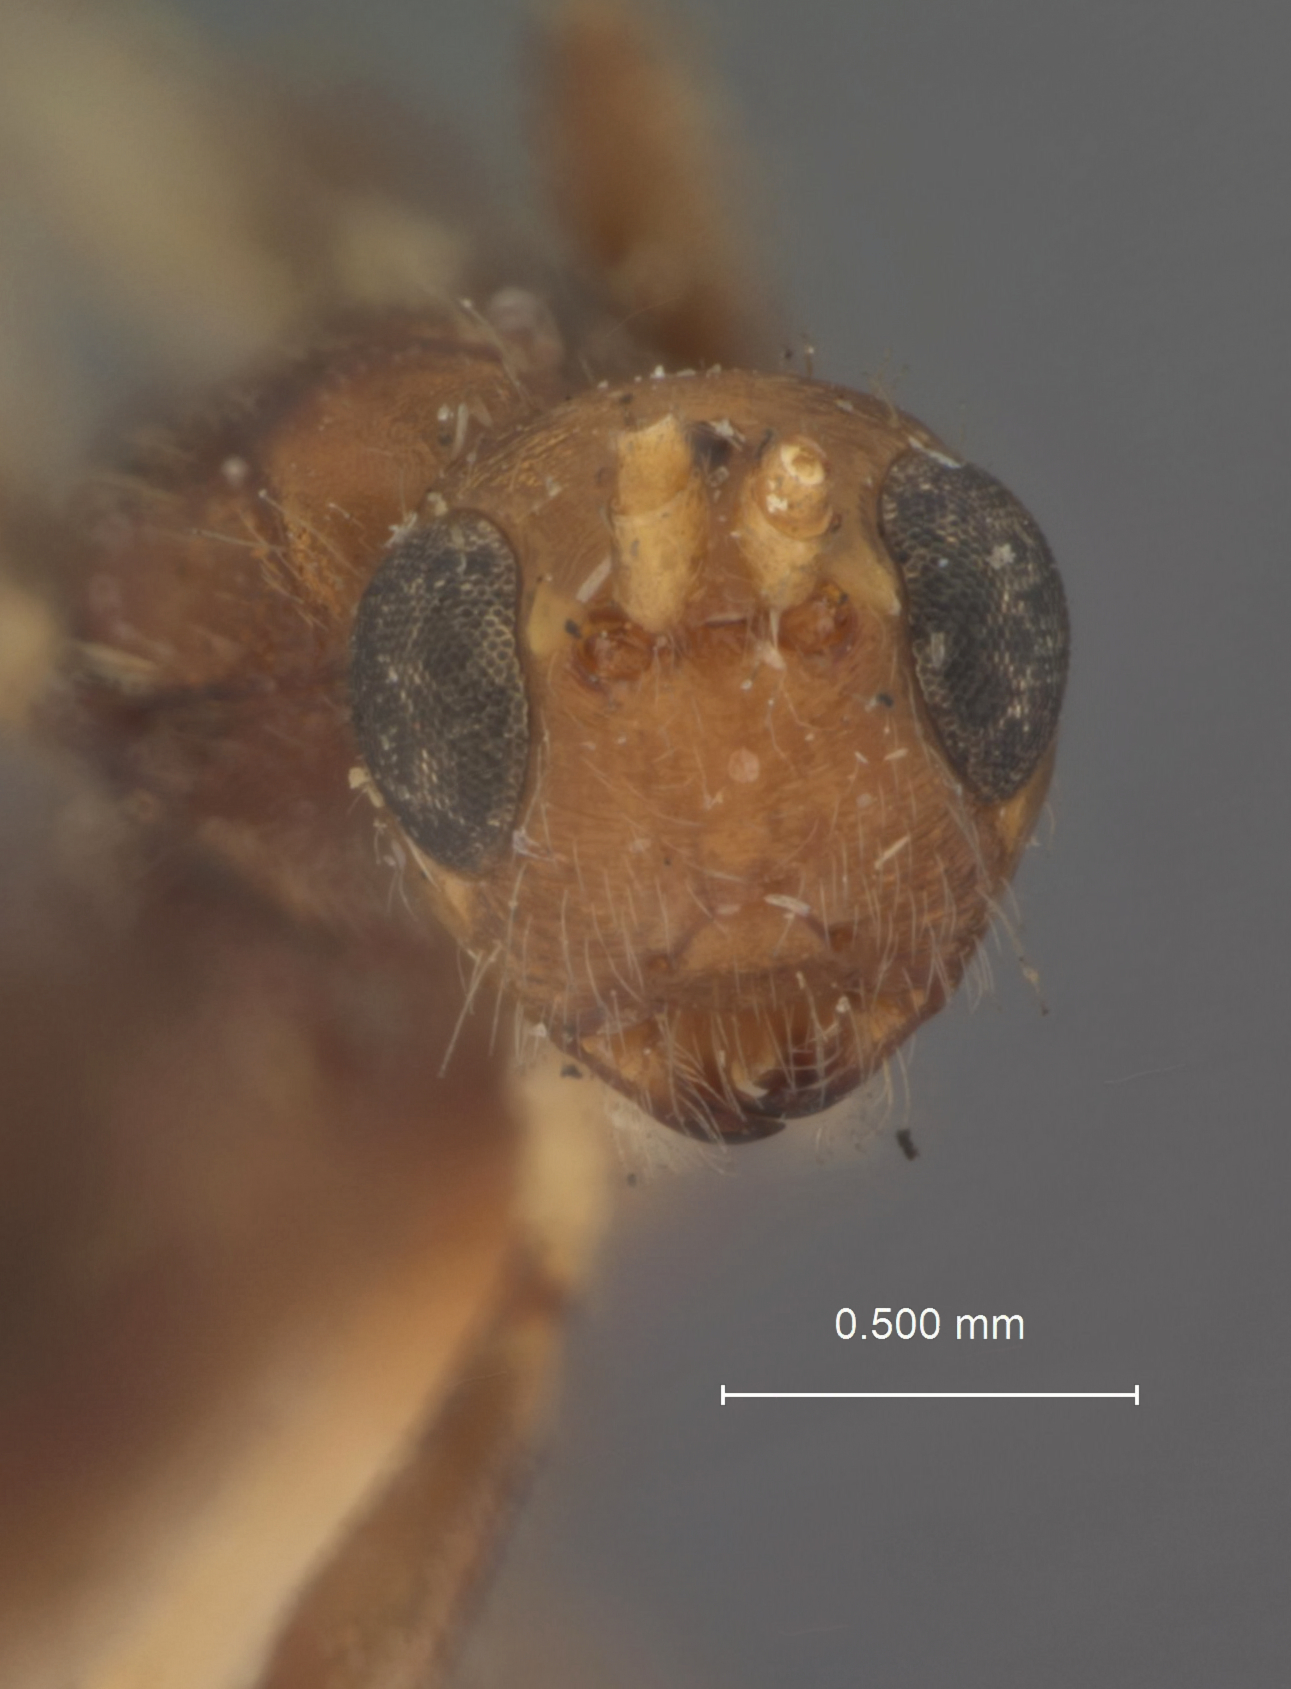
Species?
Spathius rhamnus
